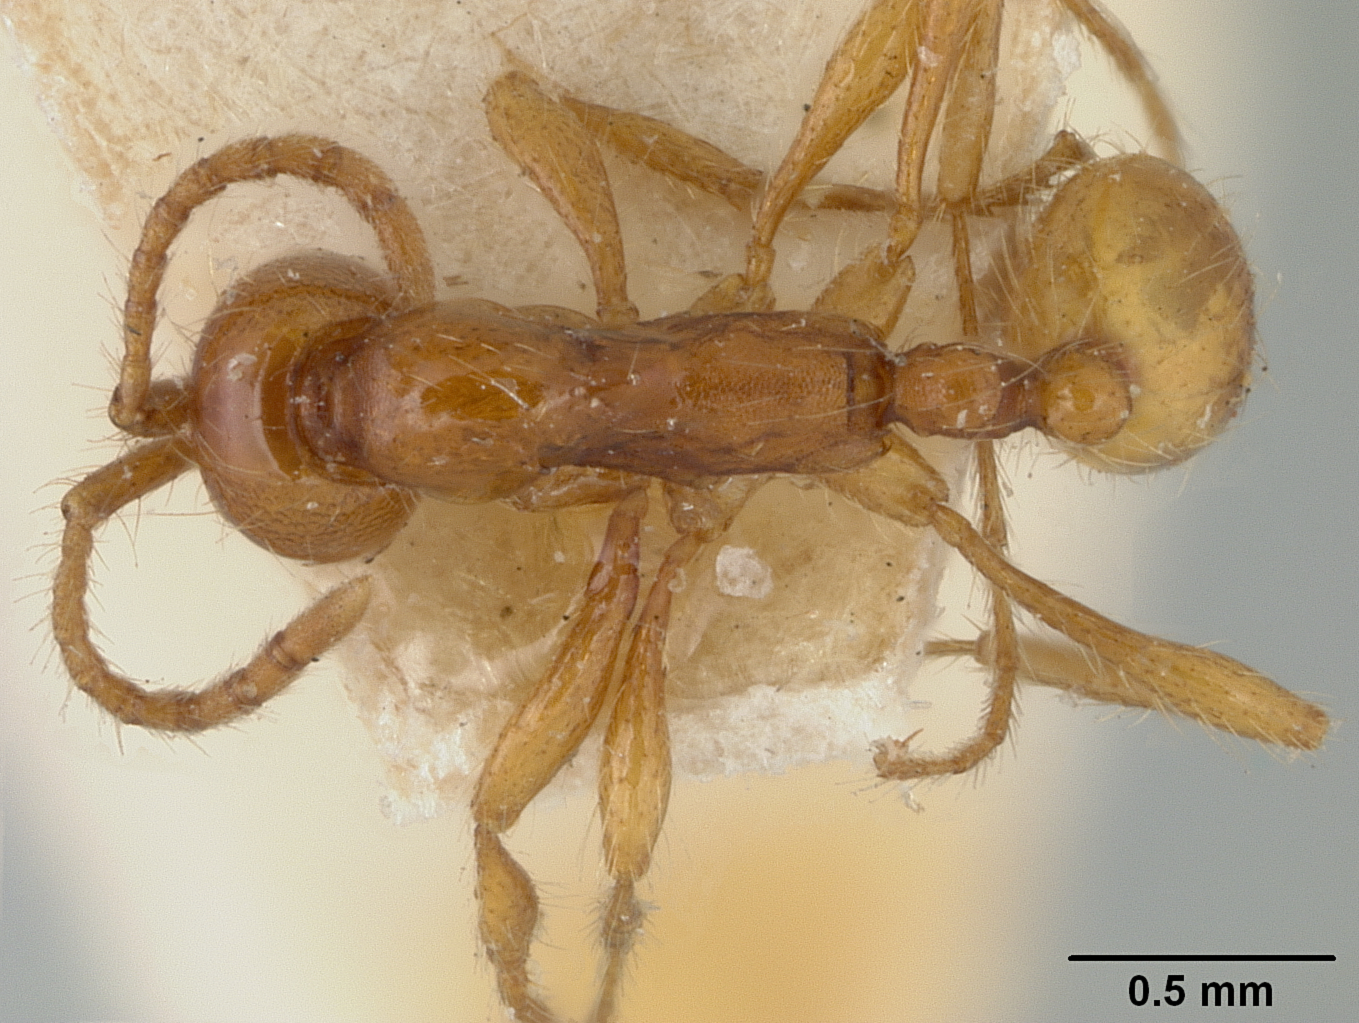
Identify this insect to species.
Aenictus eugenii
